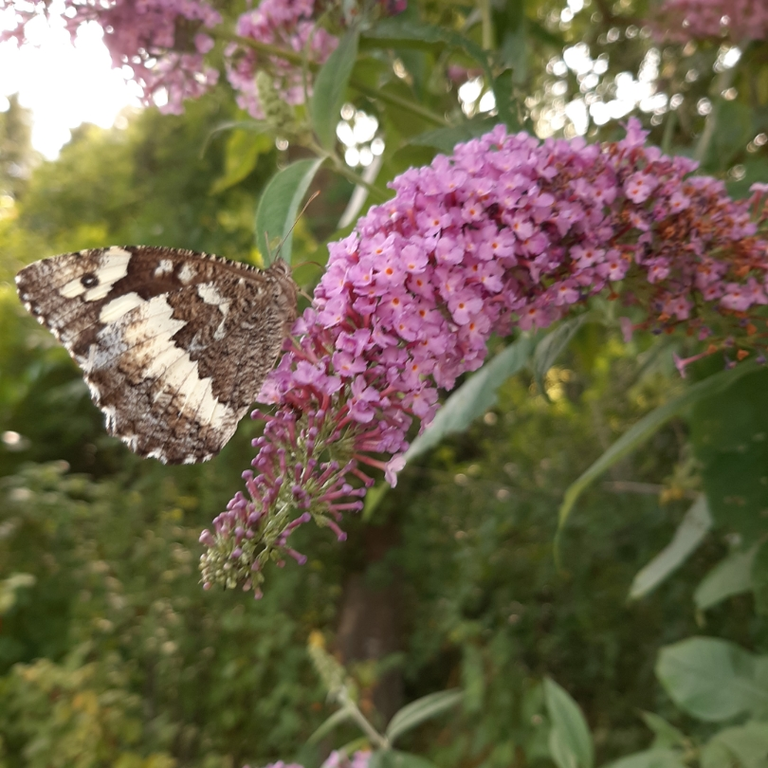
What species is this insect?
Brintesia circe
